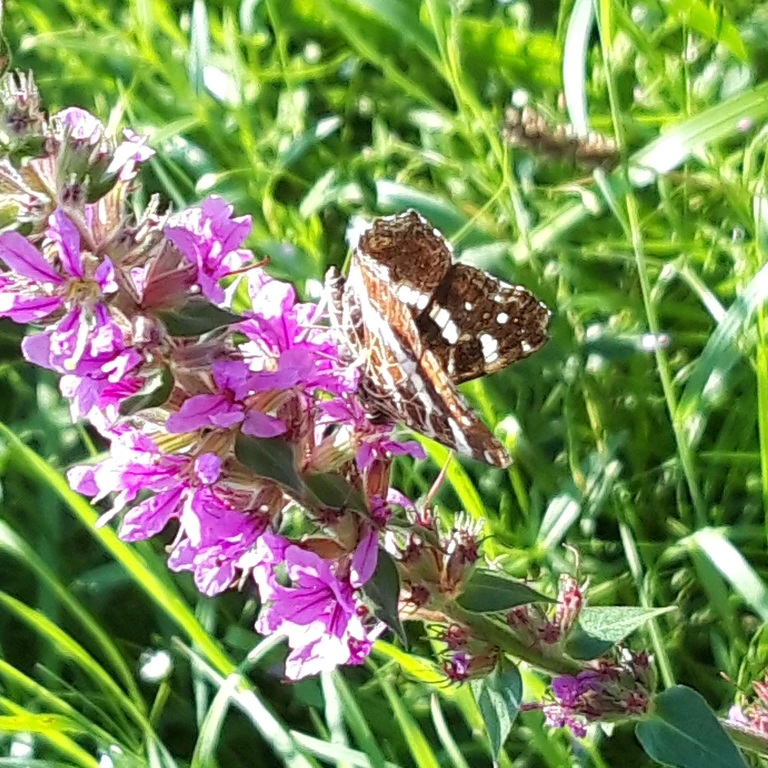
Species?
Araschnia levana
